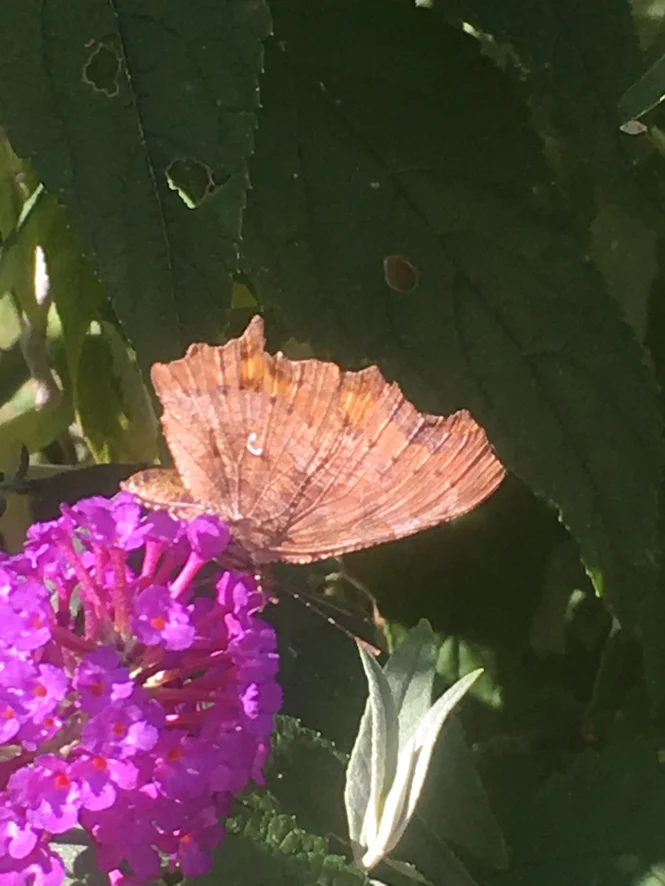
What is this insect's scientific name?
Polygonia c-album
